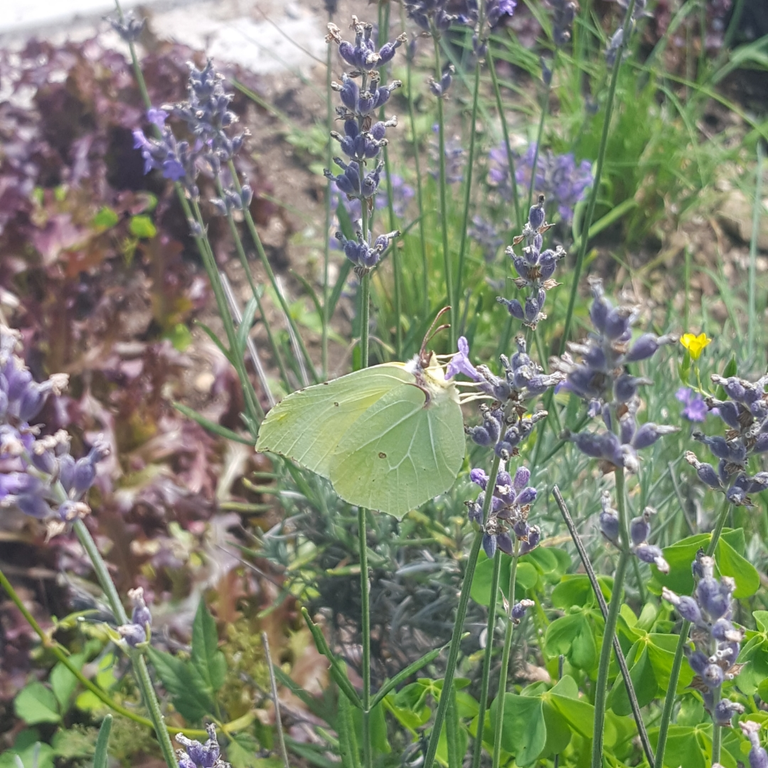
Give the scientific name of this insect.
Gonepteryx rhamni
